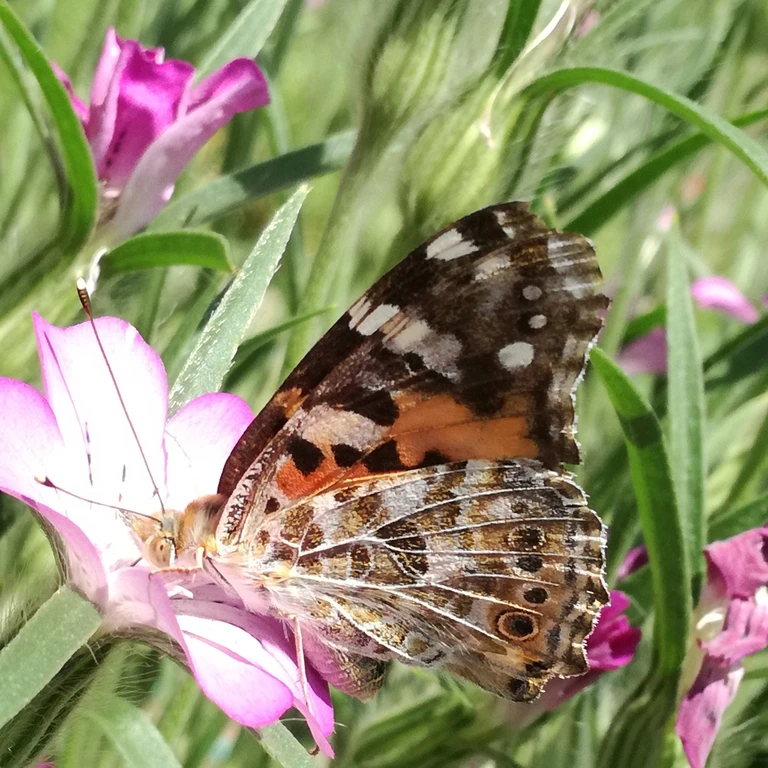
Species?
Vanessa cardui
